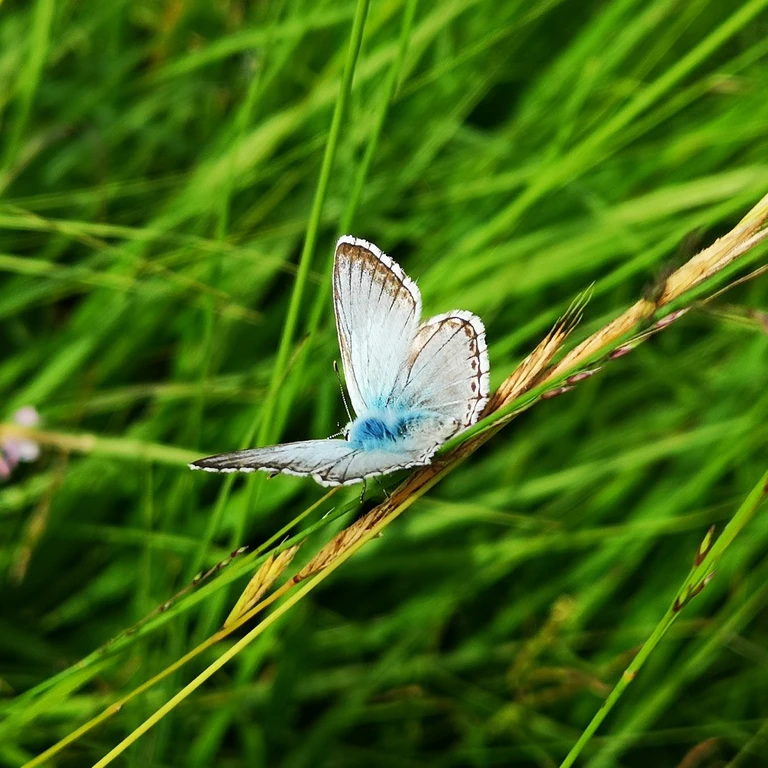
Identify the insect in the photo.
Lysandra coridon
